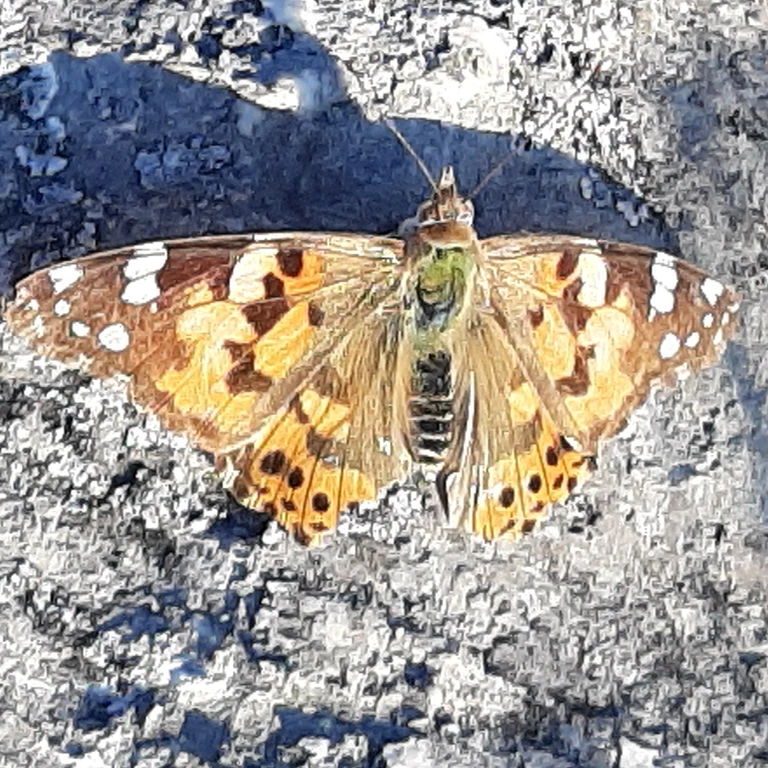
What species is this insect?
Vanessa cardui
